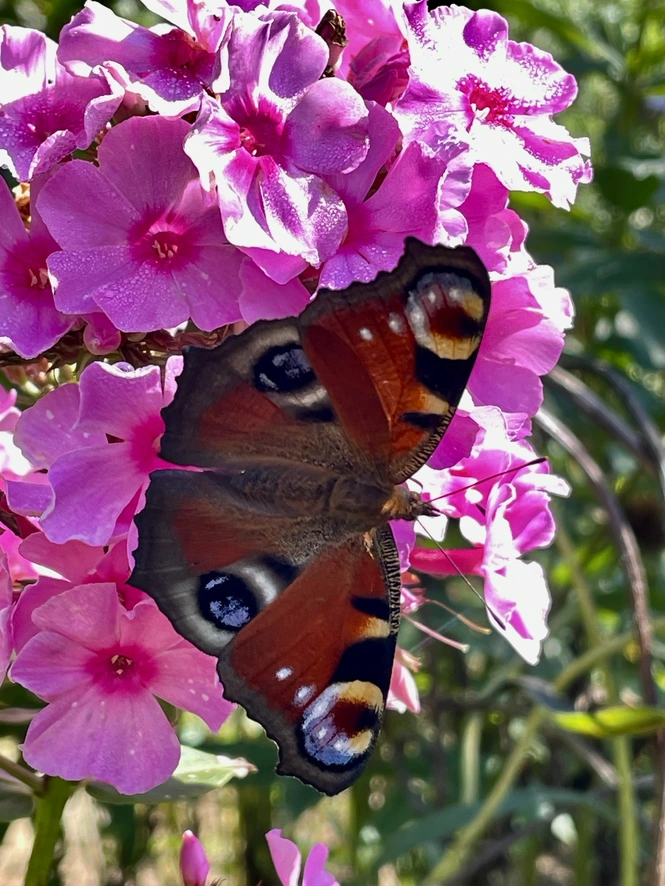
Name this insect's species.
Aglais io
